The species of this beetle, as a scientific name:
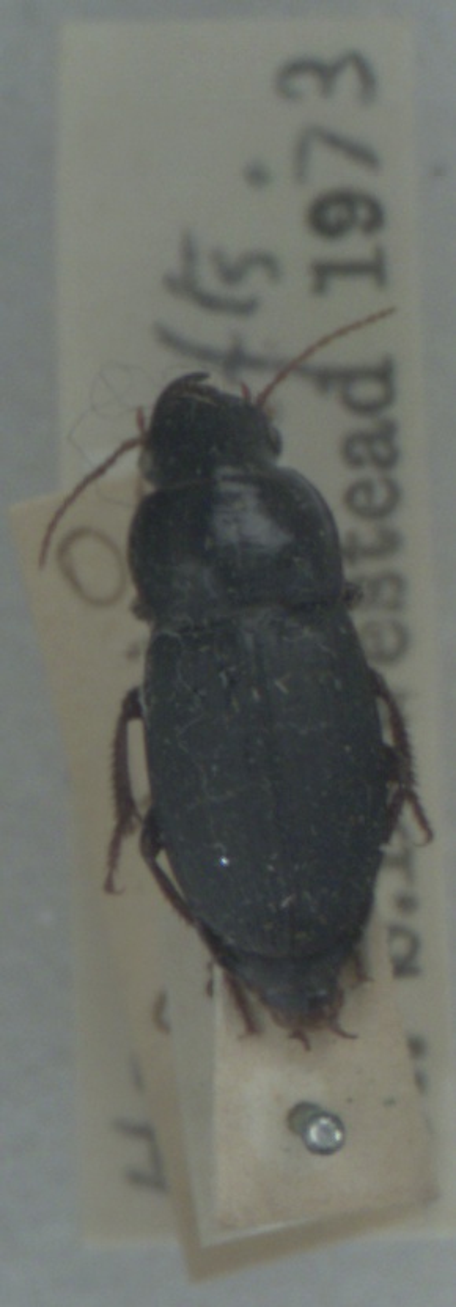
Harpalus rubripes
